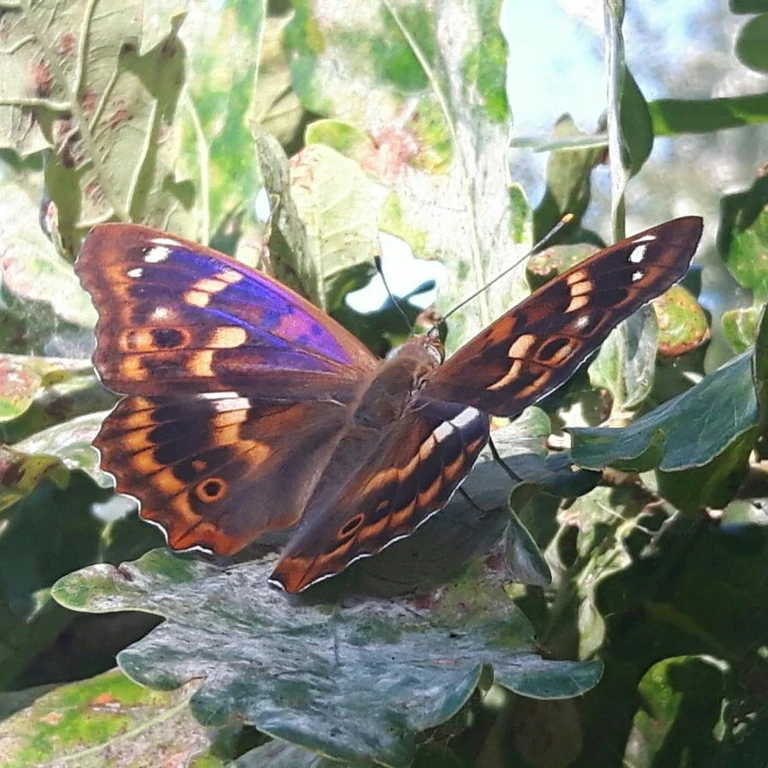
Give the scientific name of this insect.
Apatura ilia
